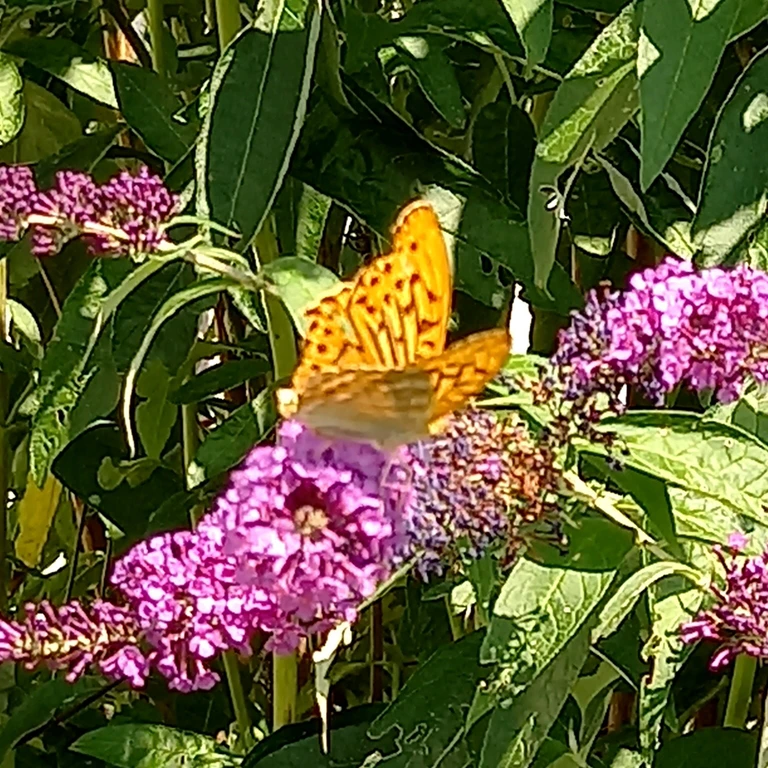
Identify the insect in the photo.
Argynnis paphia
